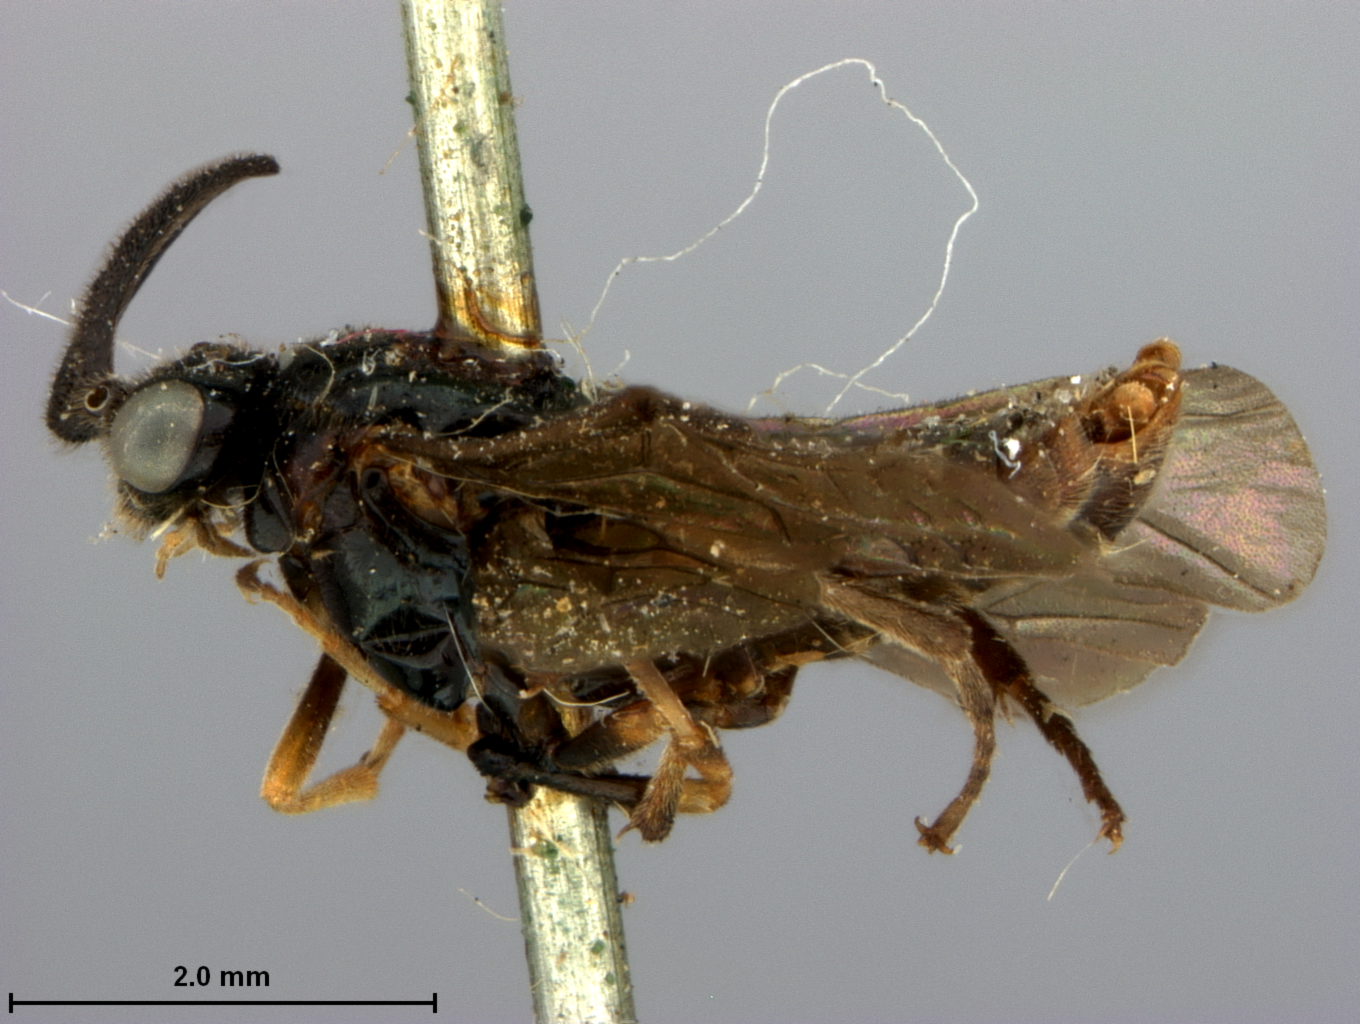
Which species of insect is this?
Schizocera tristis
